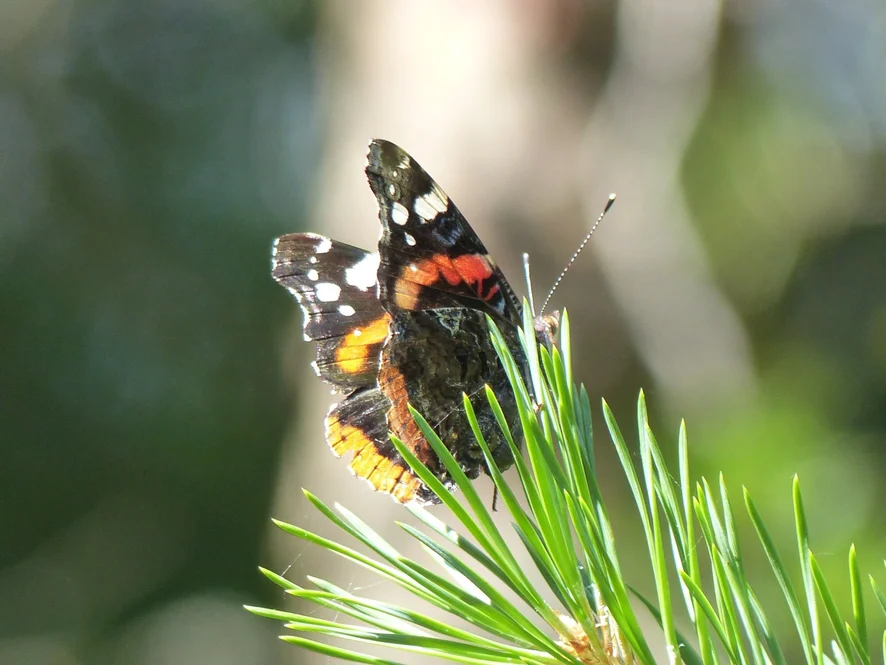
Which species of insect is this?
Vanessa atalanta
